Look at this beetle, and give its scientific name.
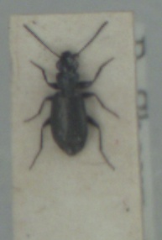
Syntomus foveatus
